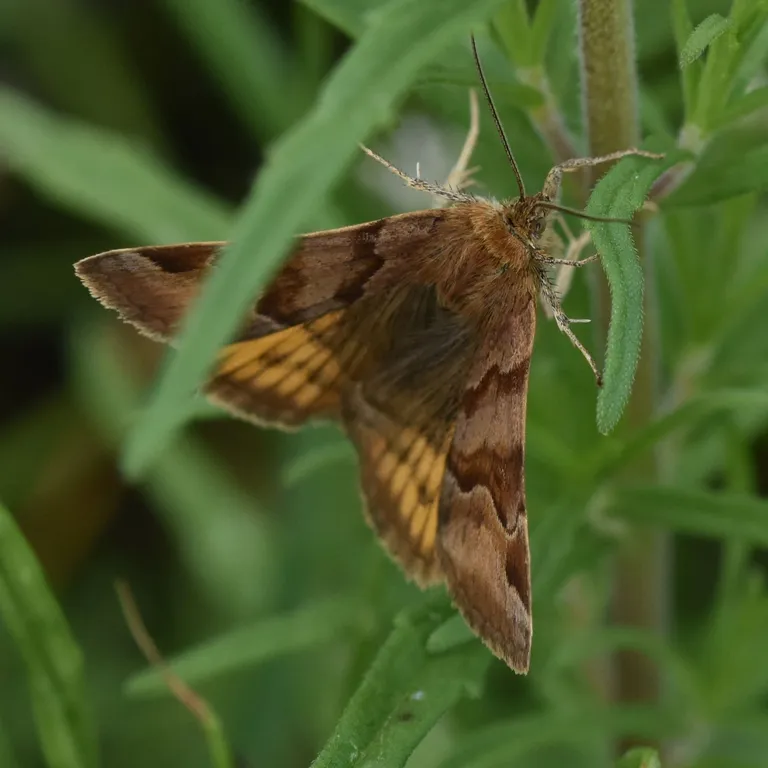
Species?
Euclidia glyphica
